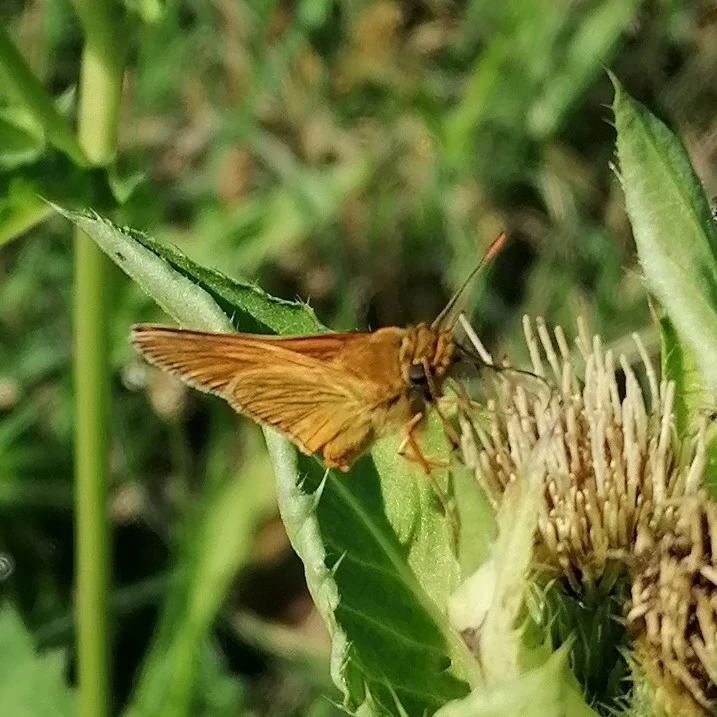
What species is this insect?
Ochlodes sylvanus (also Ochlodes venata)
